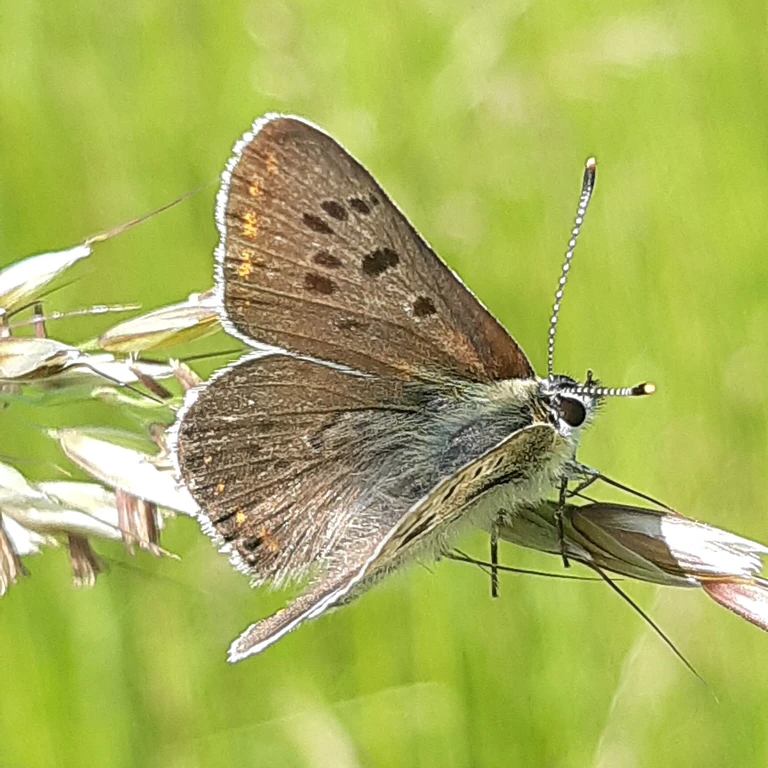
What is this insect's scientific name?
Lycaena tityrus (also Loweia tityrus)
